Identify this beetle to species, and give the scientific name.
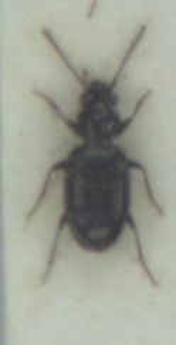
Bembidion normannum
